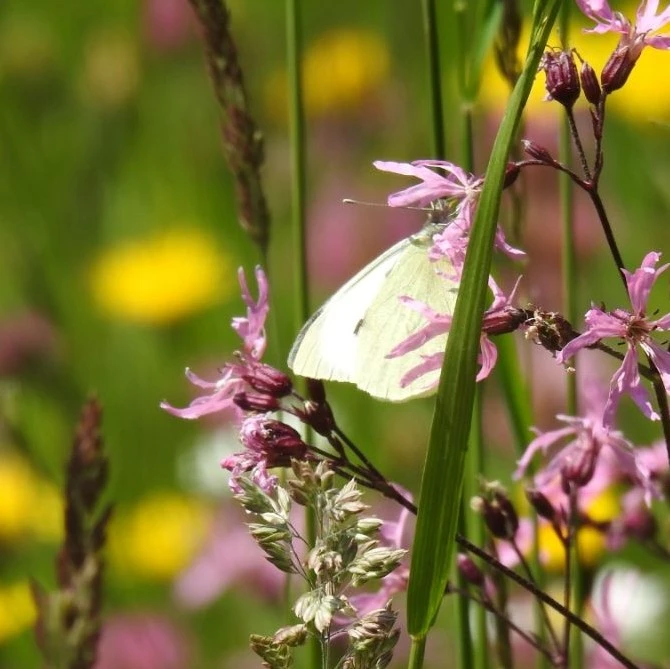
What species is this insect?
Pieris brassicae
